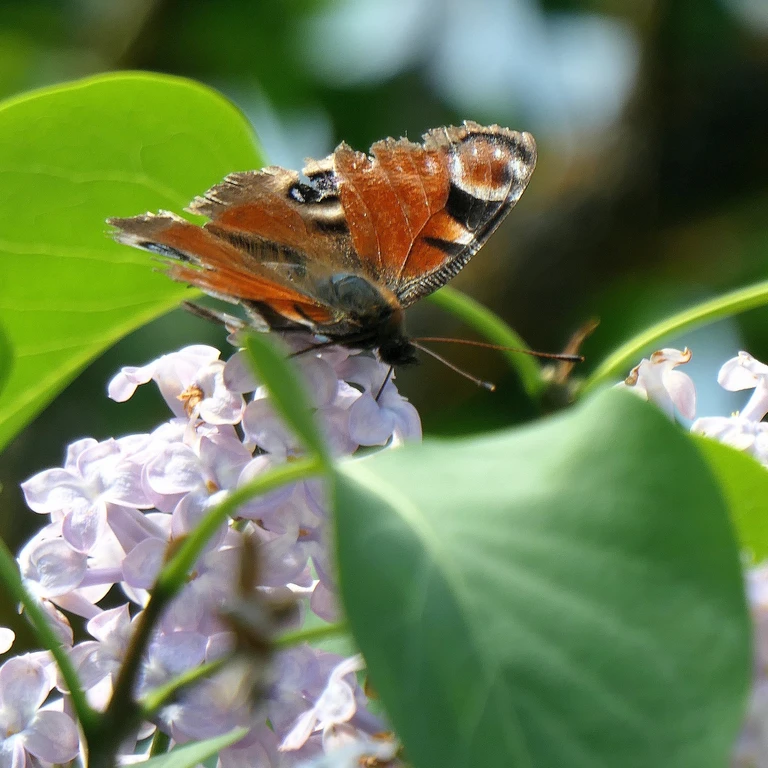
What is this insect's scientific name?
Aglais io
